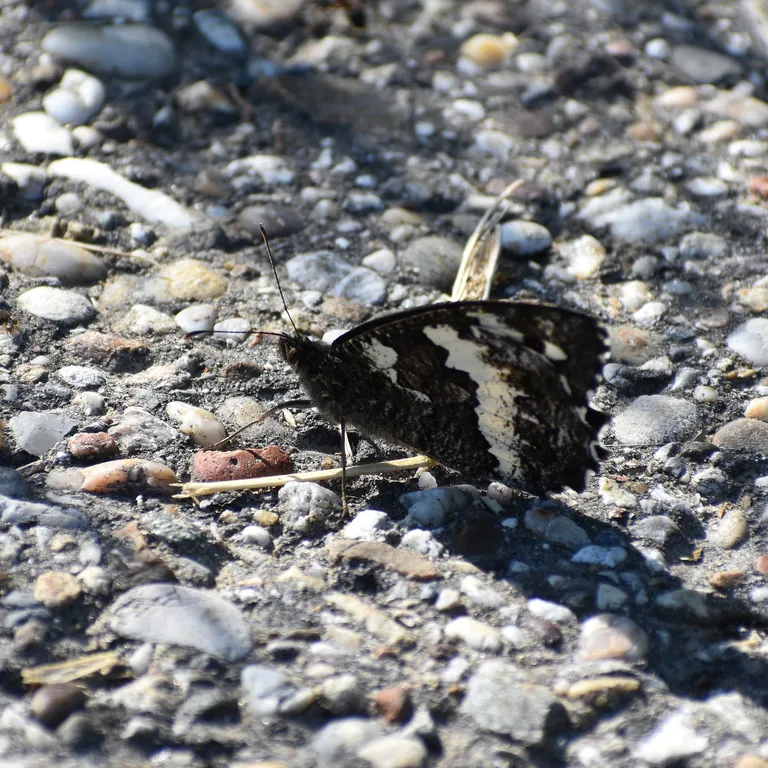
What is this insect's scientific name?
Brintesia circe
